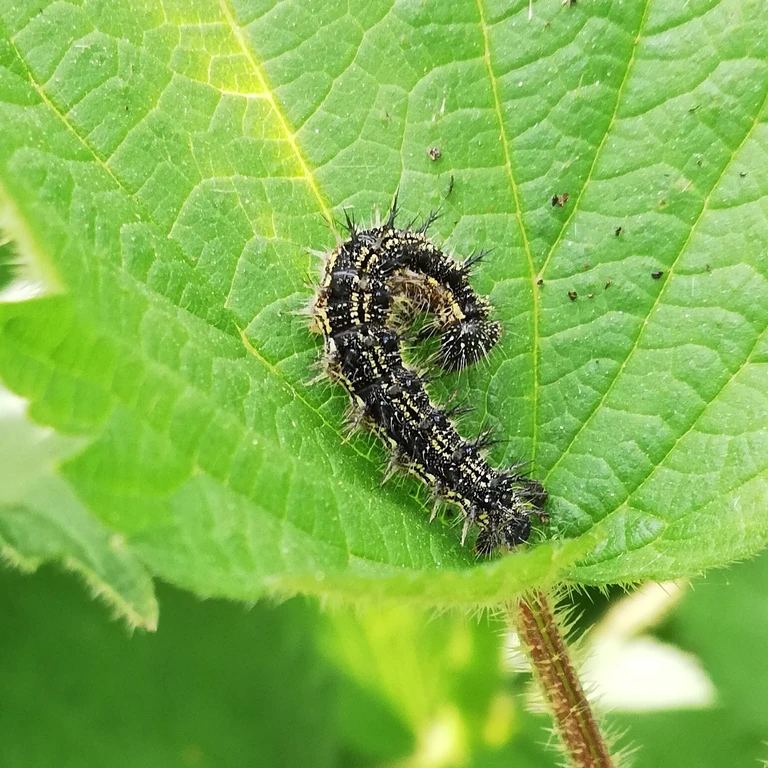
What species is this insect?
Aglais urticae
